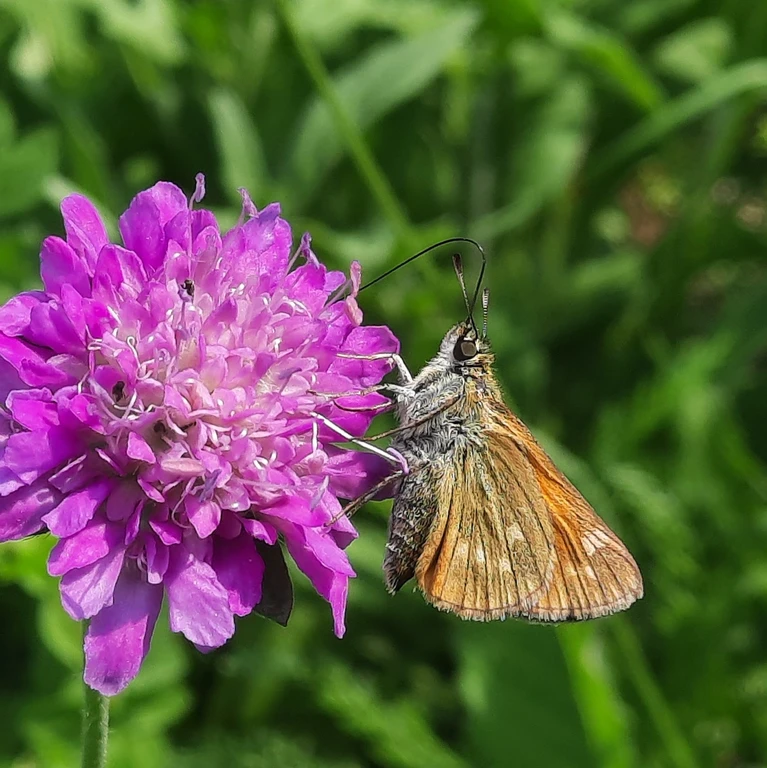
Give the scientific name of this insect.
Ochlodes sylvanus (also Ochlodes venata)
